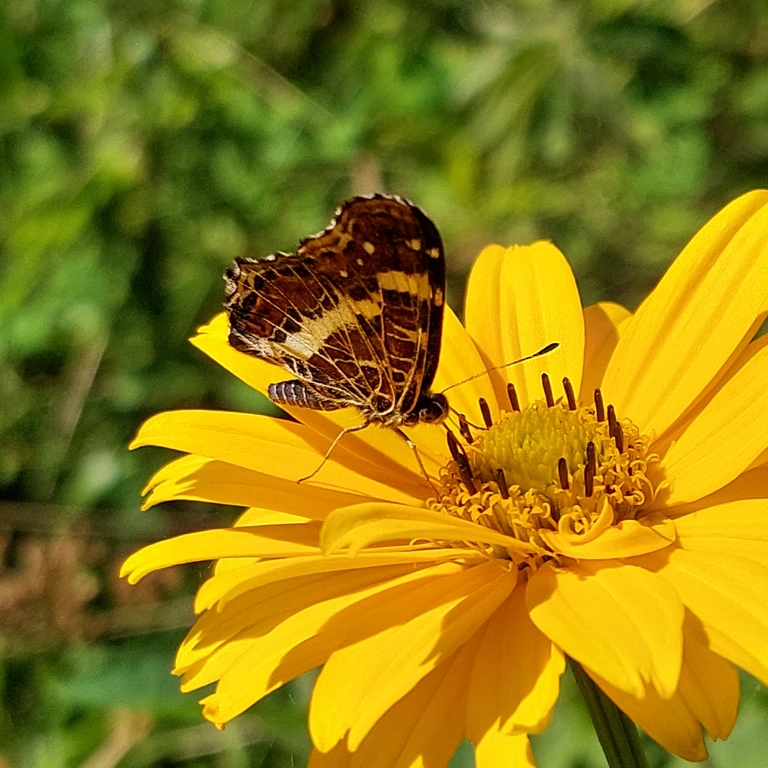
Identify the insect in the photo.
Araschnia levana
